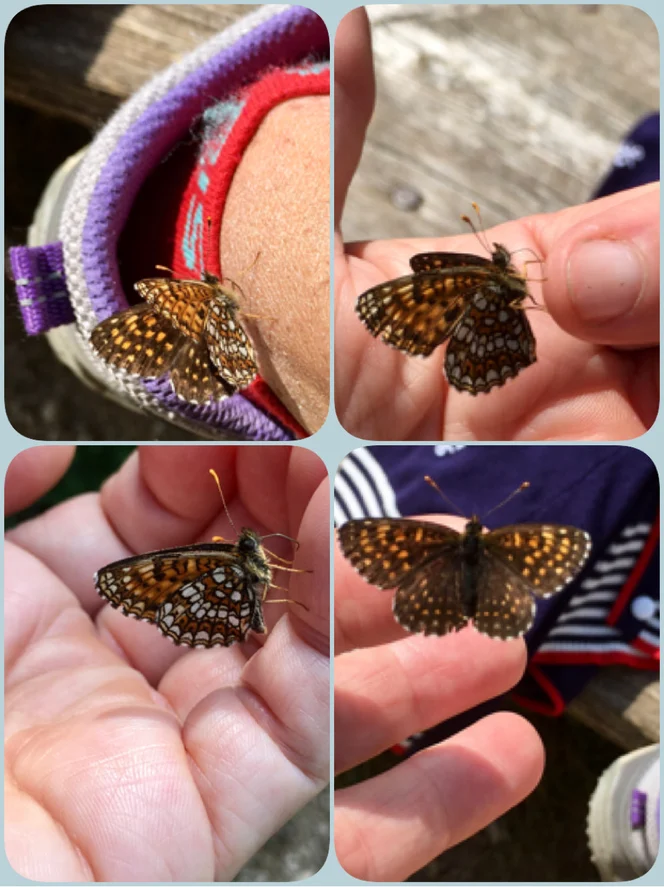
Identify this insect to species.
Melitaea diamina
